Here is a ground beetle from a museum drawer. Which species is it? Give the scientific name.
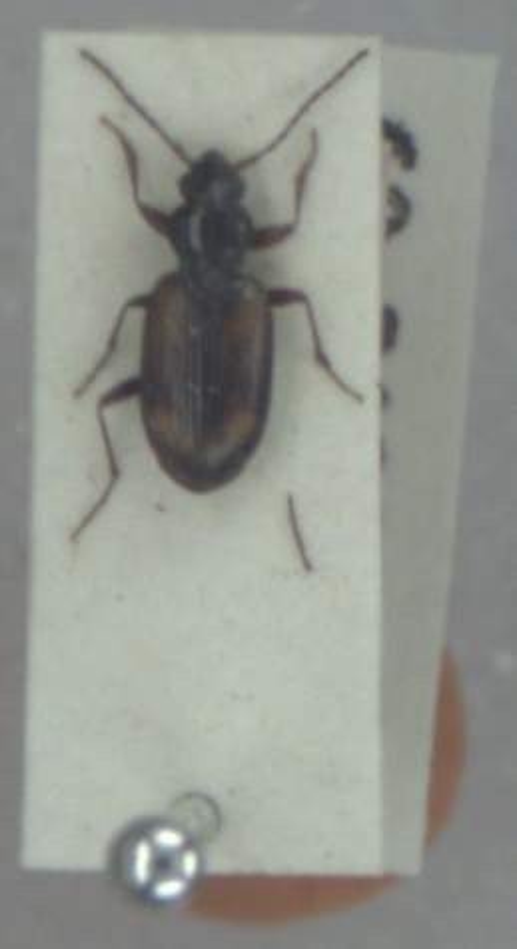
Bembidion femoratum
